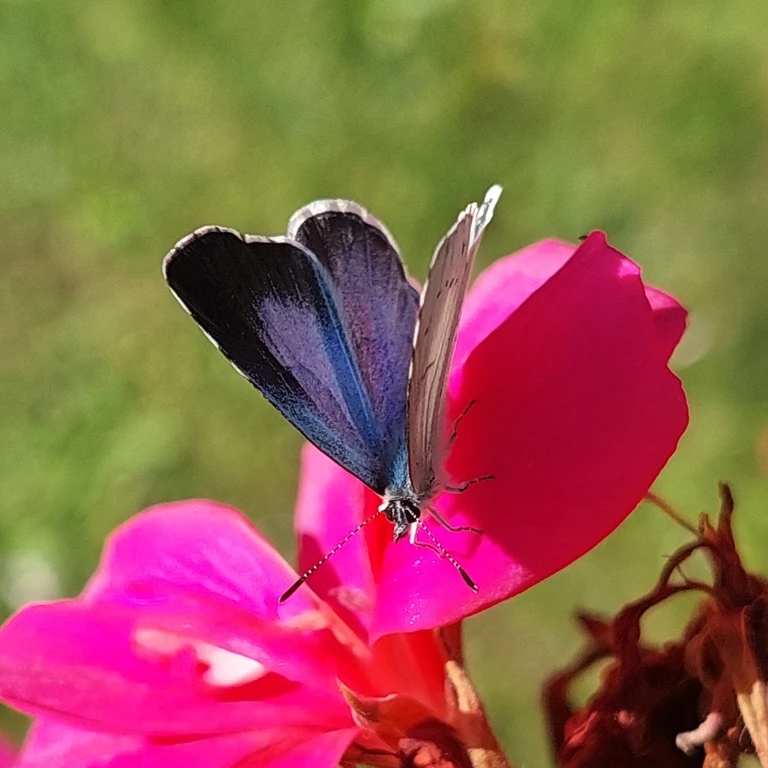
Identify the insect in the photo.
Celastrina argiolus
